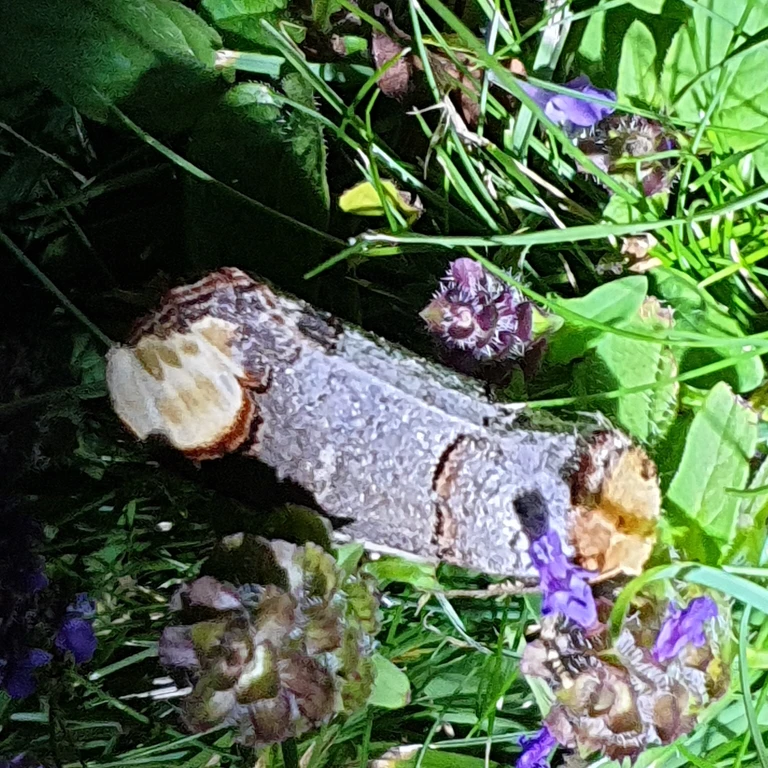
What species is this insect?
Phalera bucephala
